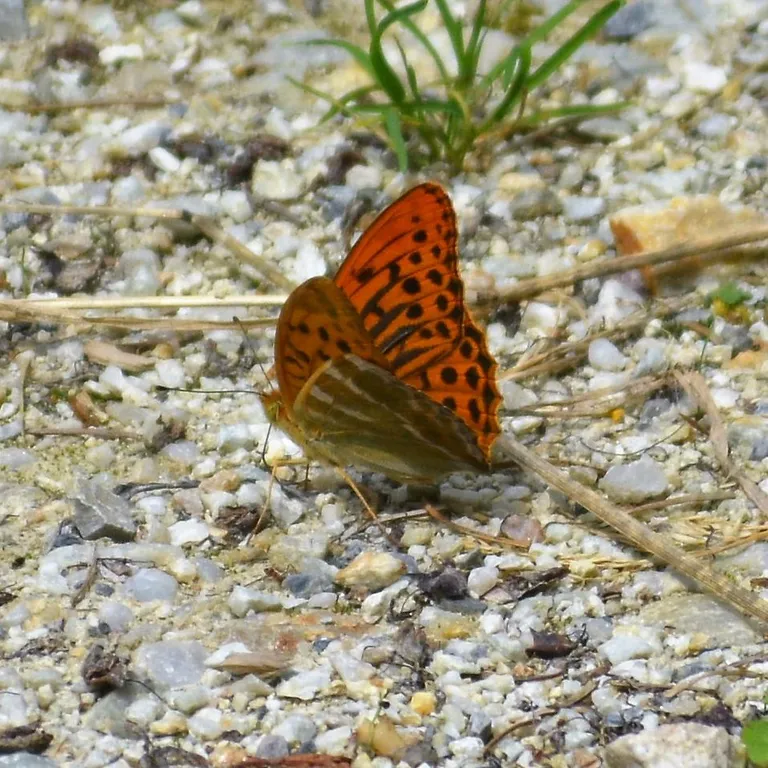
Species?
Argynnis paphia
